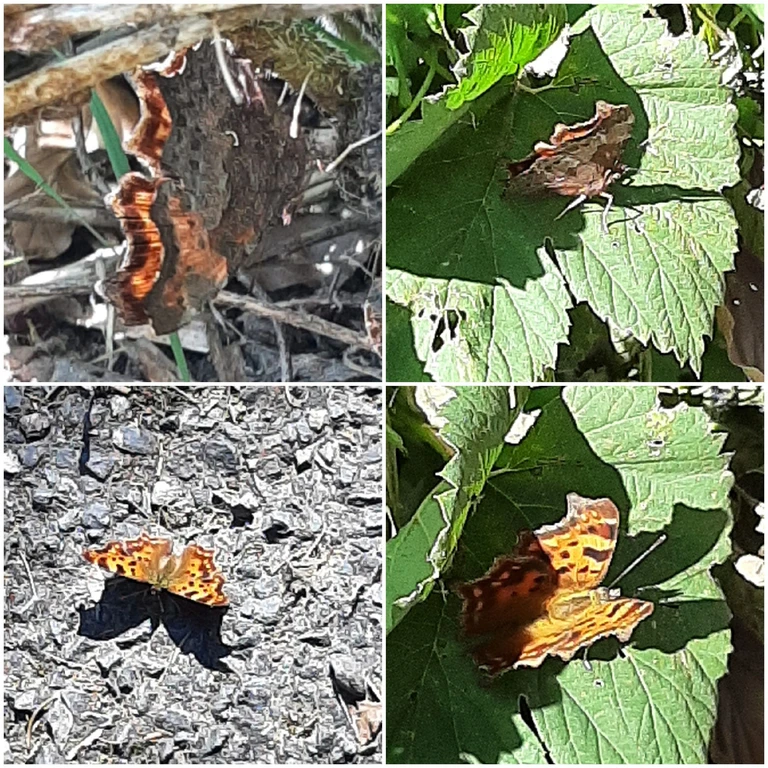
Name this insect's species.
Polygonia c-album
